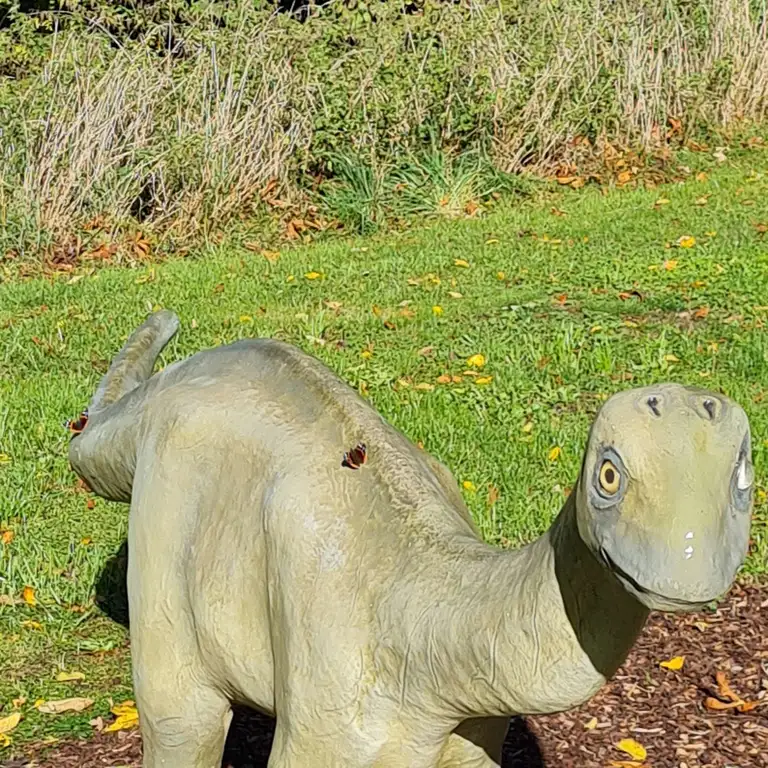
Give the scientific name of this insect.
Vanessa atalanta
